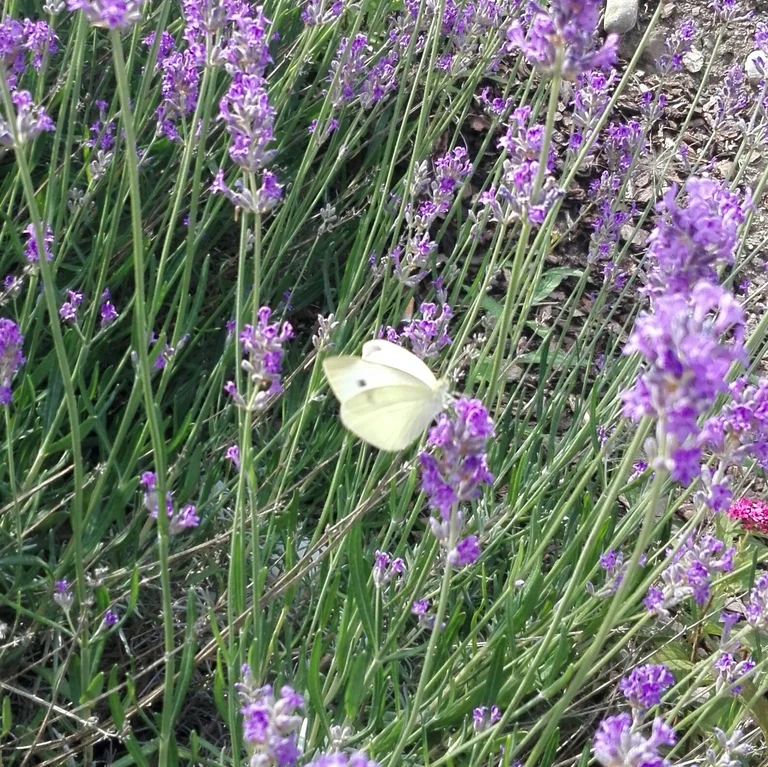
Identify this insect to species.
Pieris rapae
